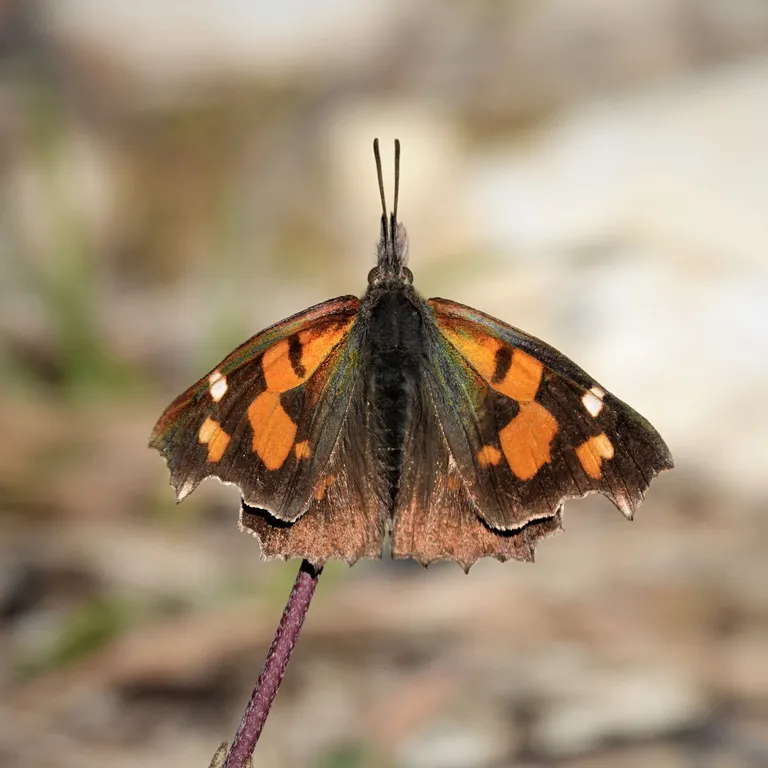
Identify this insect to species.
Libythea celtis
